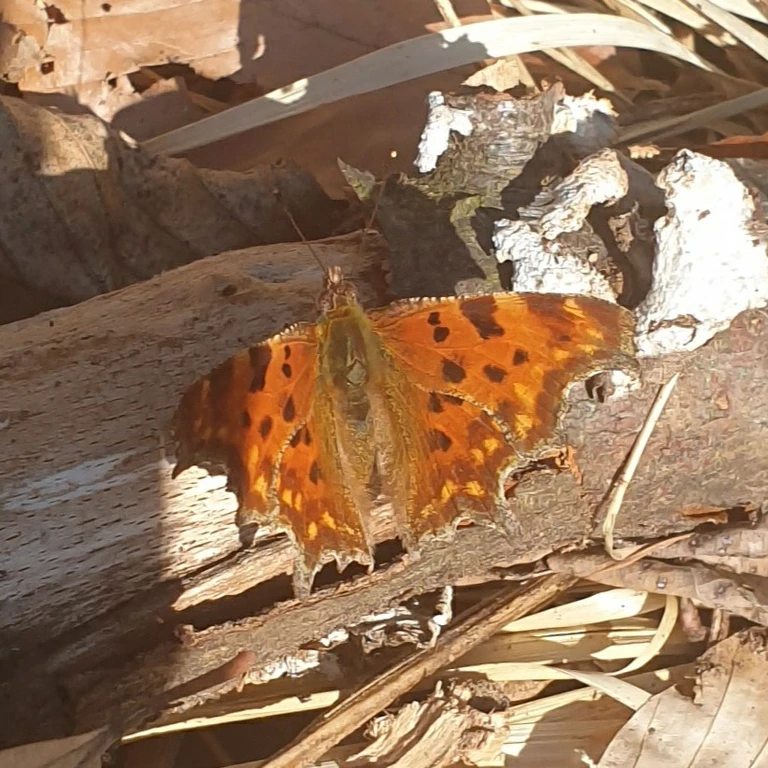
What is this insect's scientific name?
Polygonia c-album
